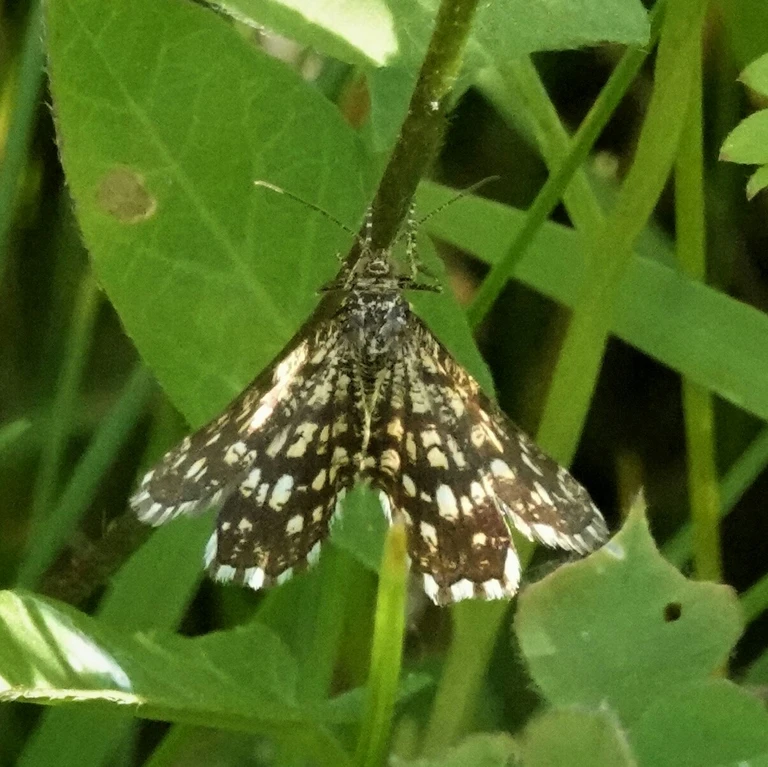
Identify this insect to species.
Chiasmia clathrata
